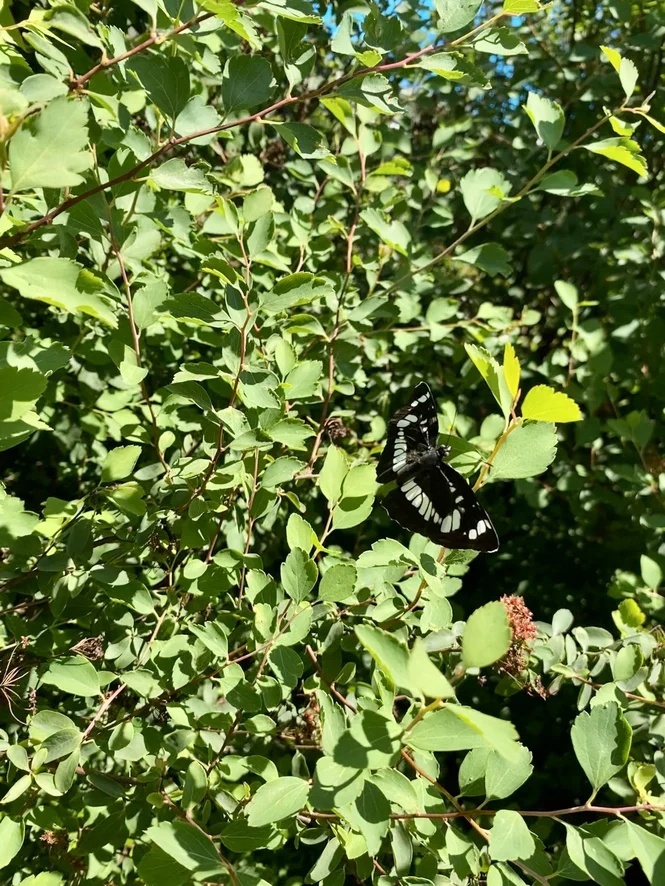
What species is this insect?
Neptis rivularis
